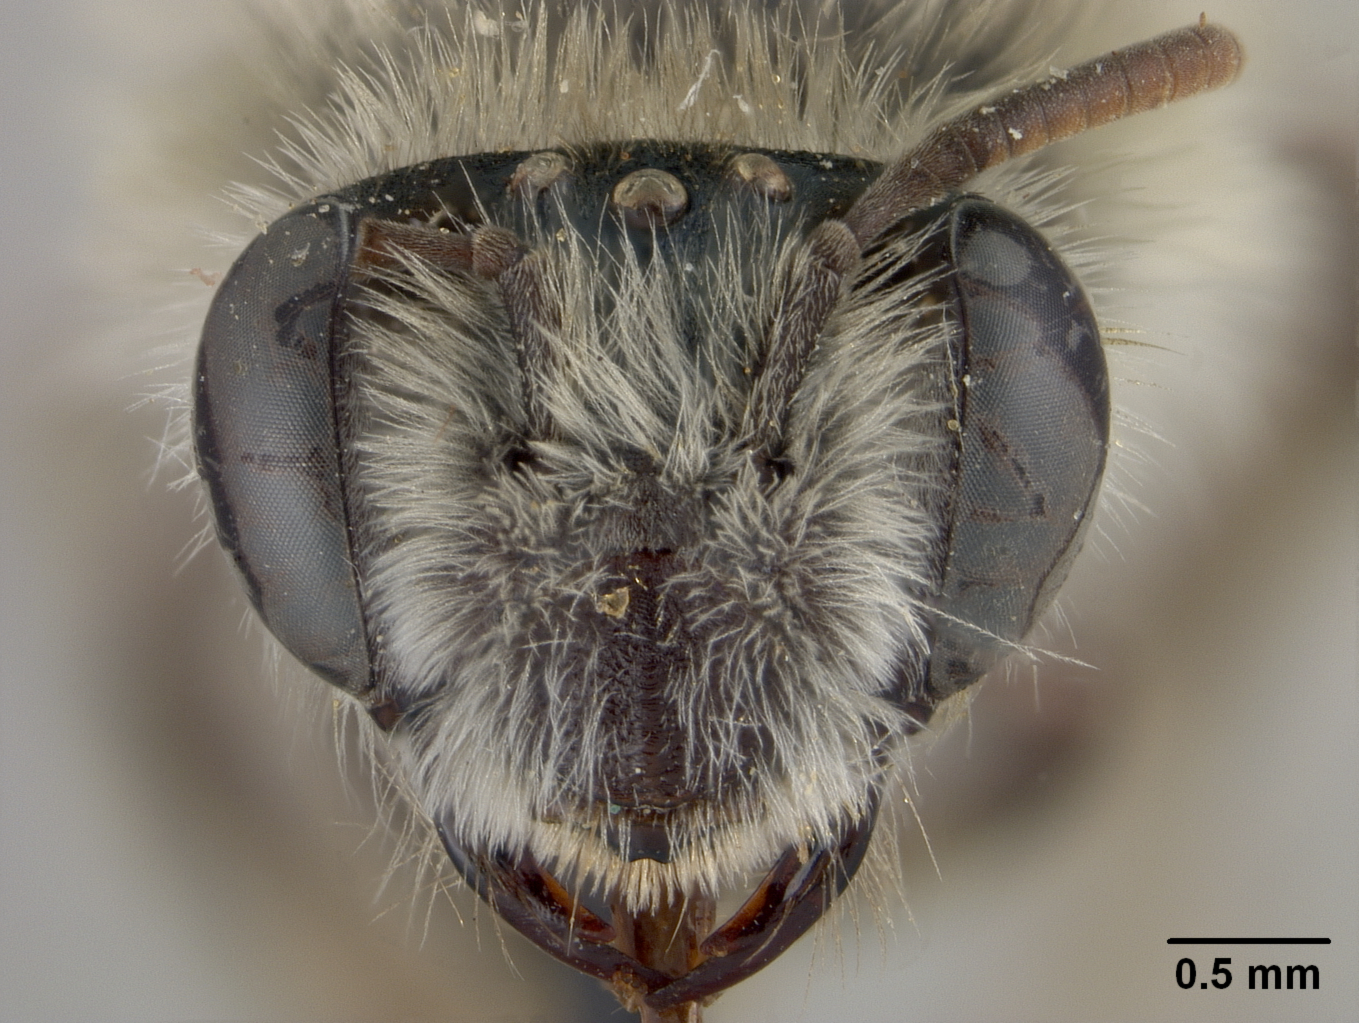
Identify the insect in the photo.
Andrena plumiscopa
